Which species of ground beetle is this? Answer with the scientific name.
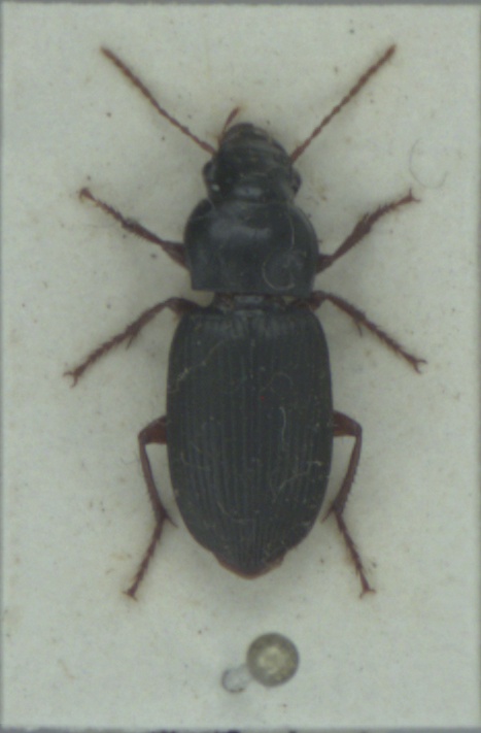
Harpalus rufipes
